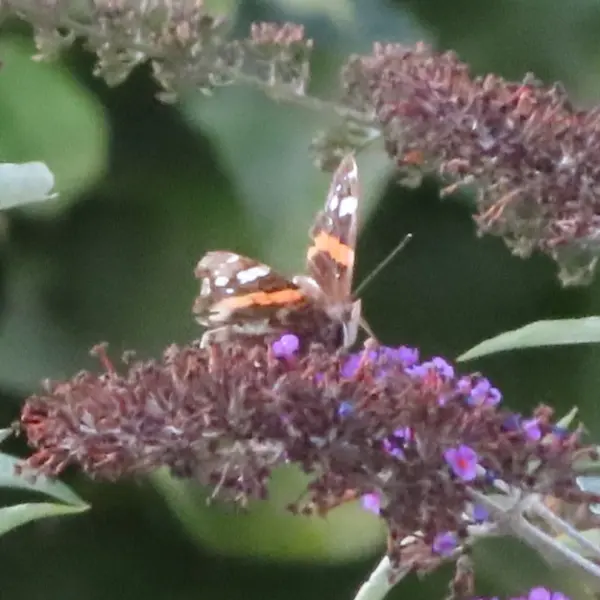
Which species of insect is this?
Vanessa atalanta
